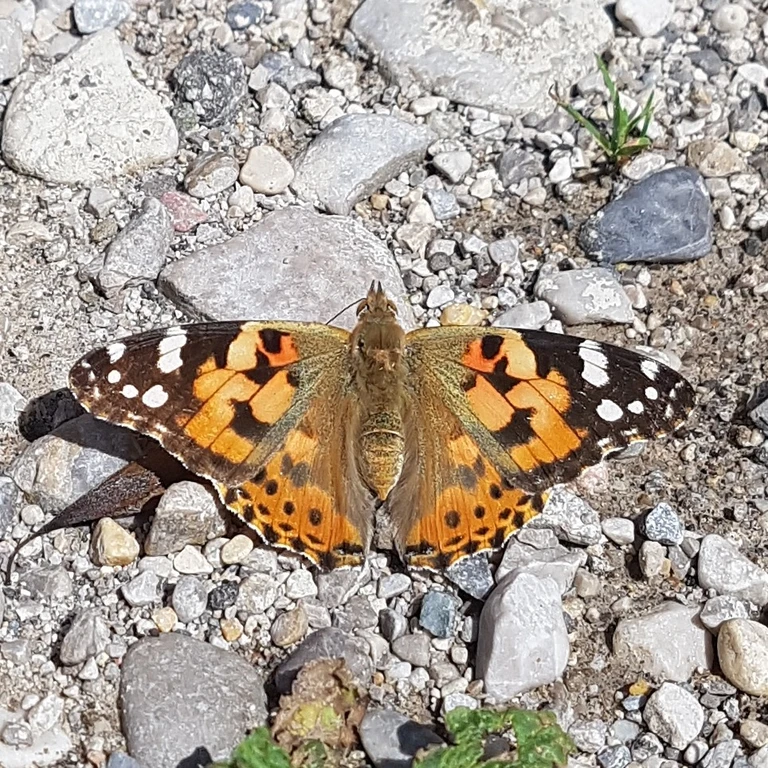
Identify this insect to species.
Vanessa cardui
